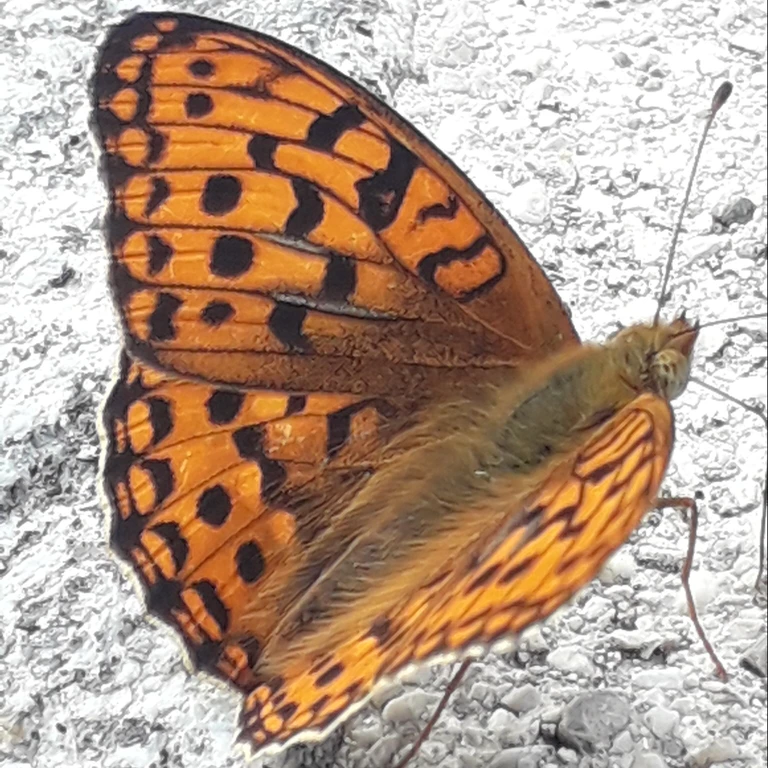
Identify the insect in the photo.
Fabriciana adippe
